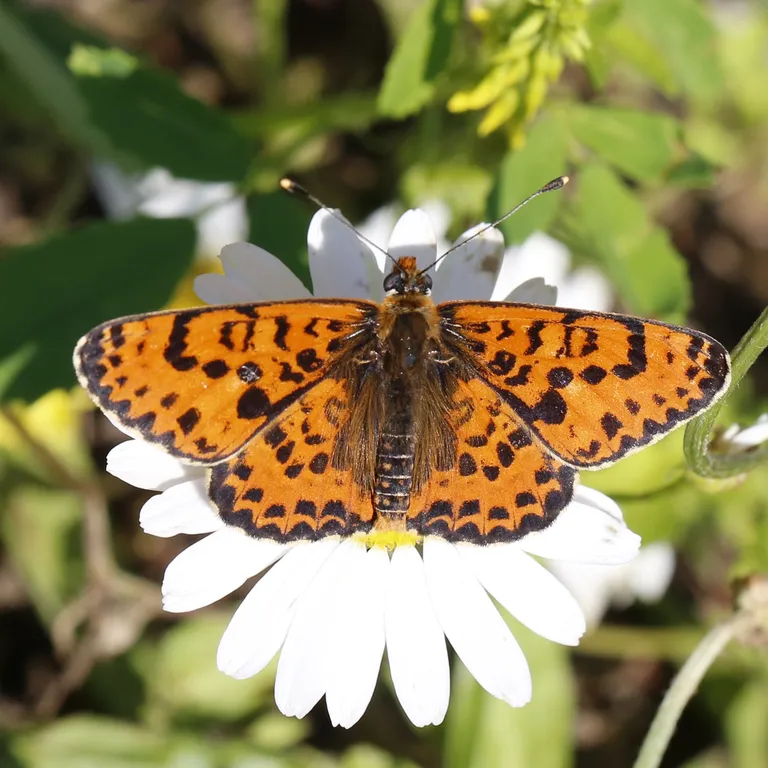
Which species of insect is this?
Melitaea didyma
